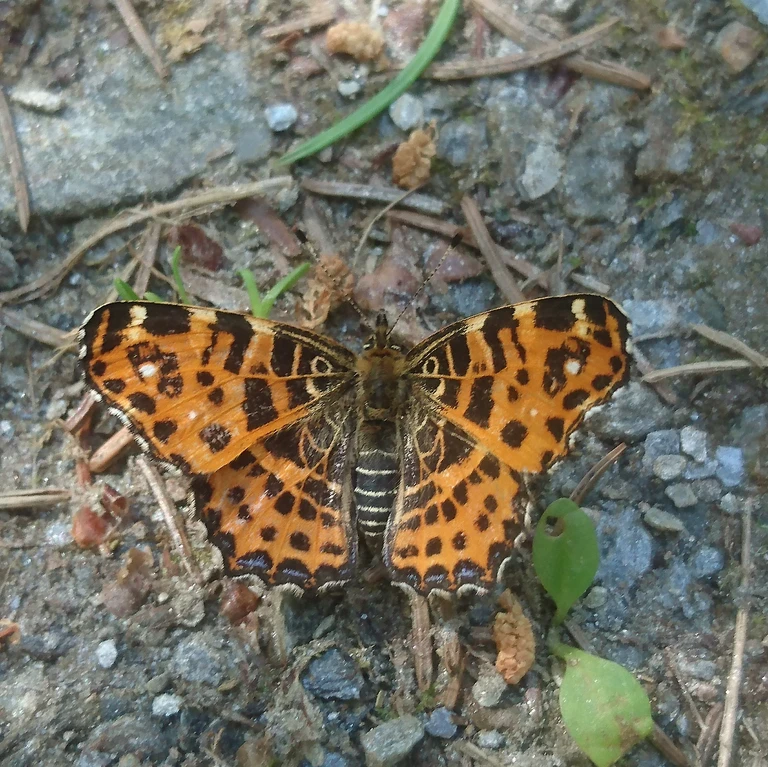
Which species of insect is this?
Araschnia levana
